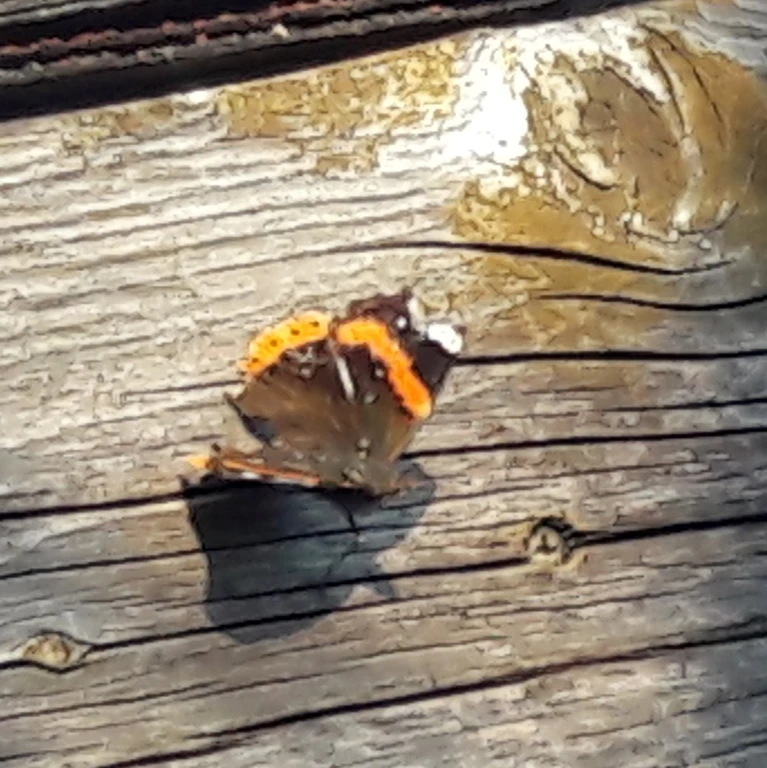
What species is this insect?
Vanessa atalanta
